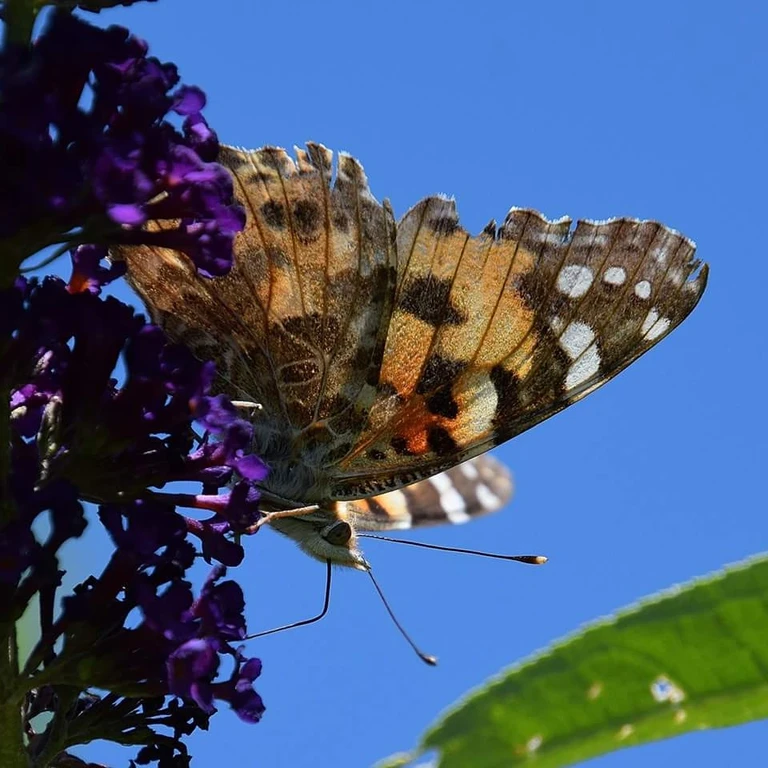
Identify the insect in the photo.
Vanessa cardui
